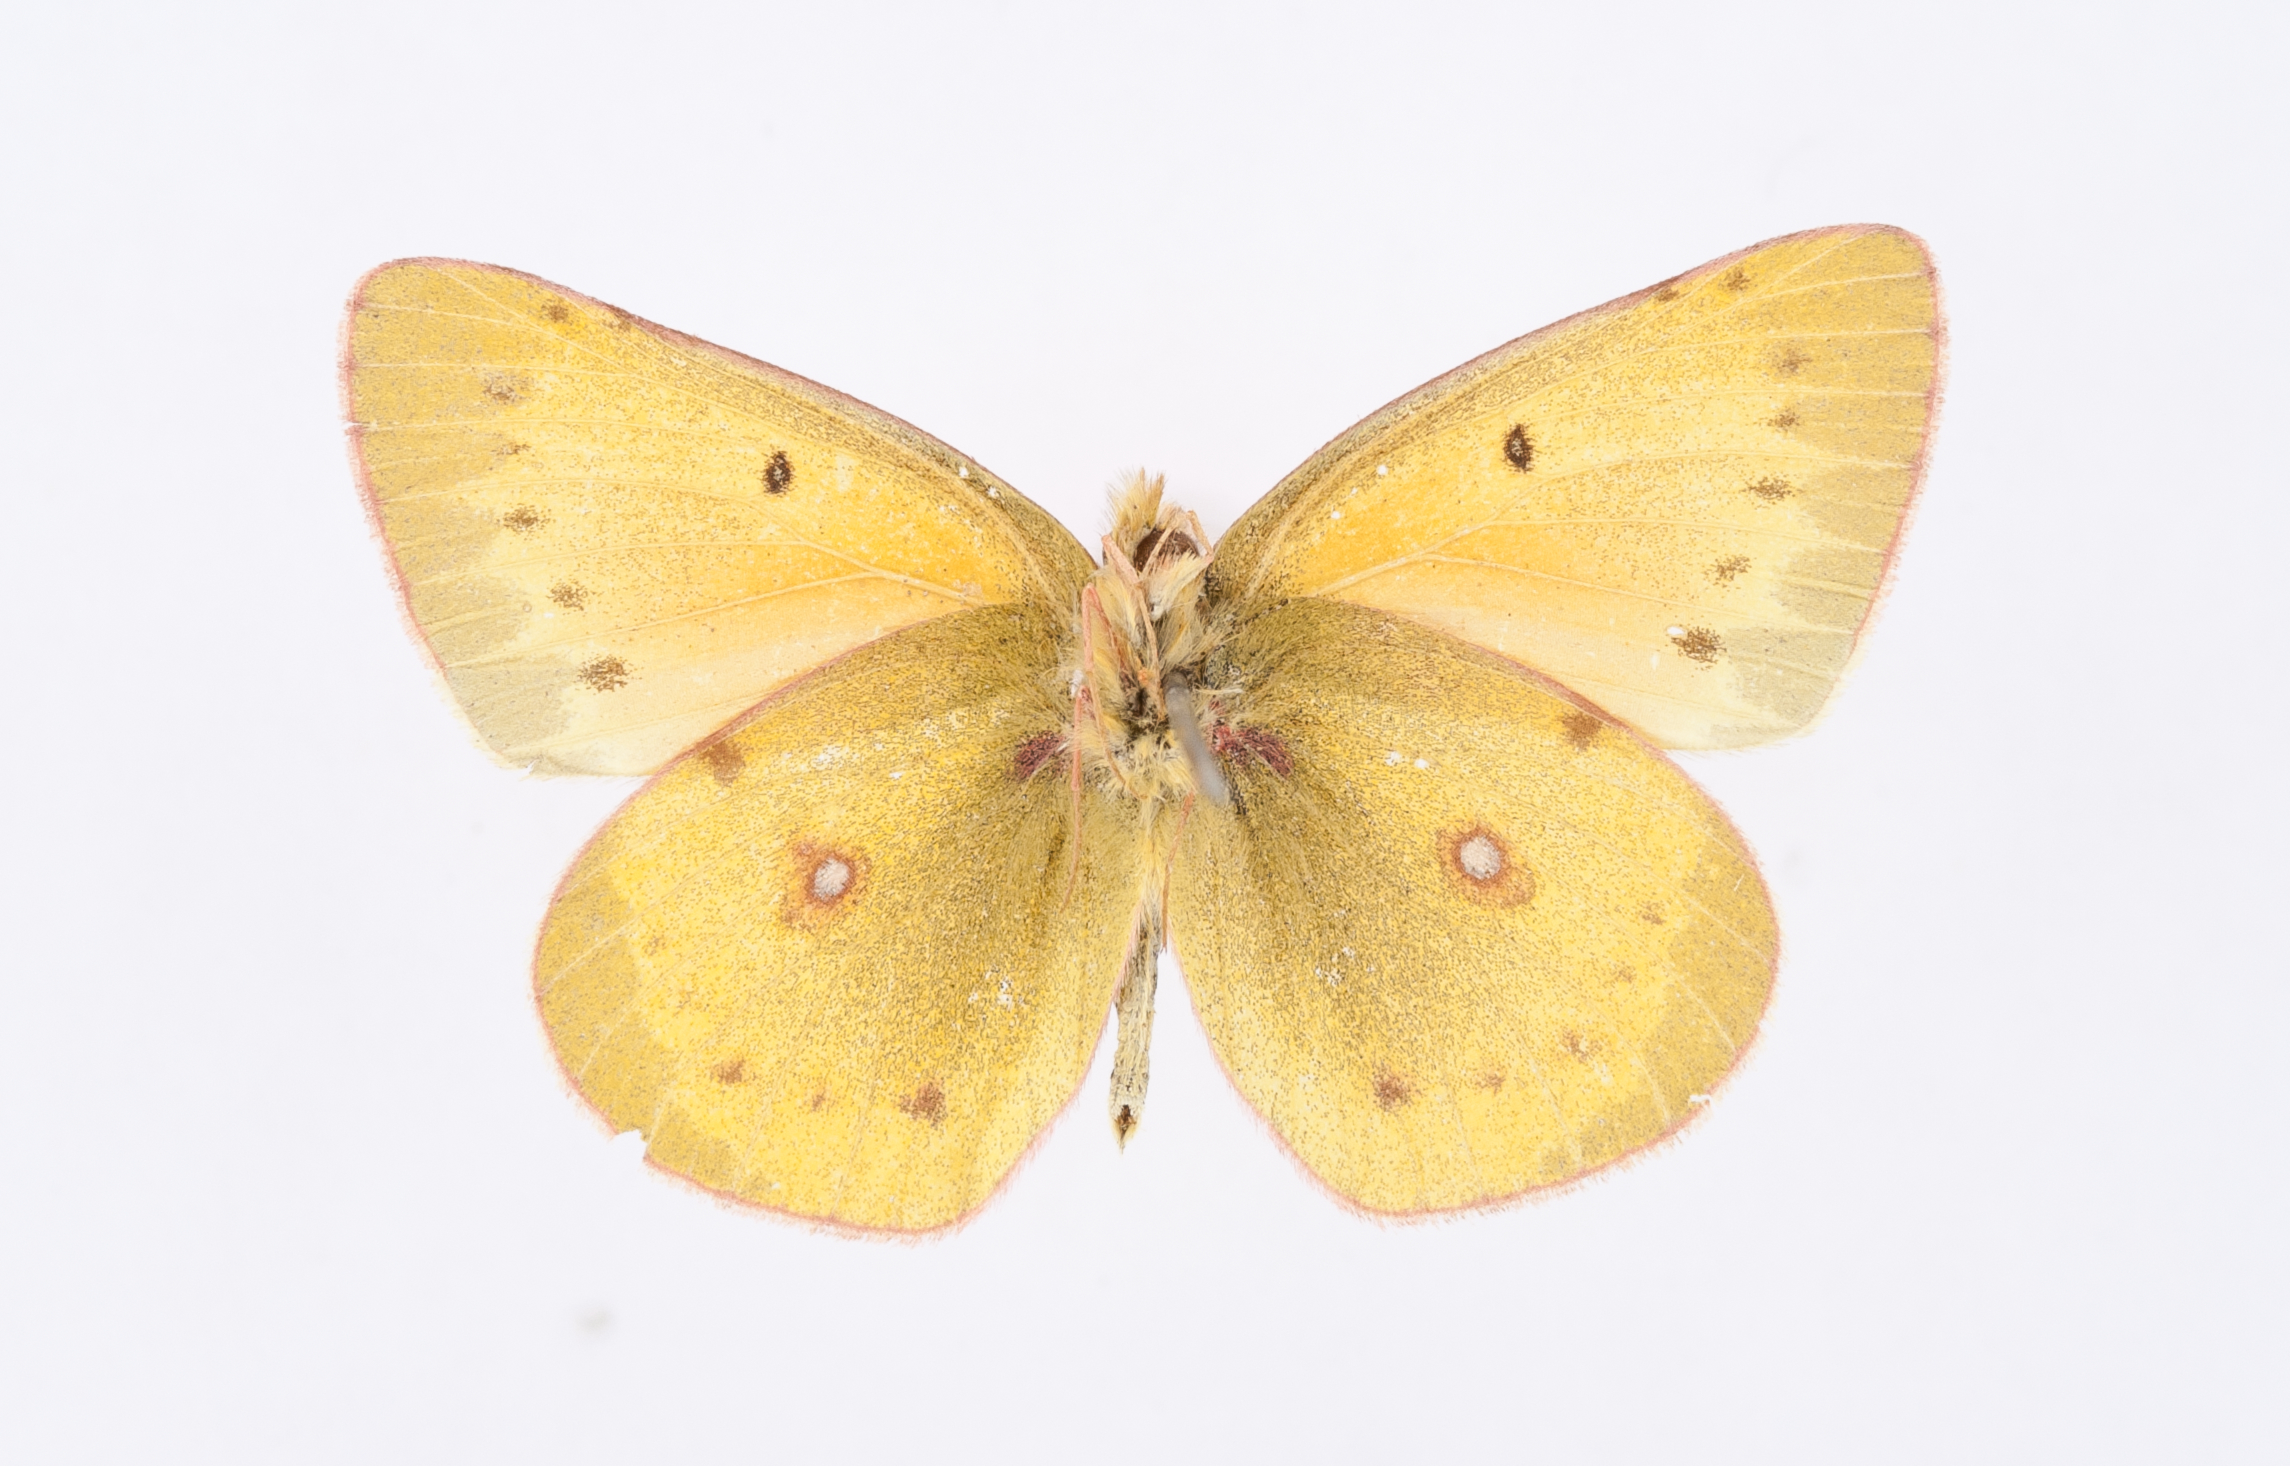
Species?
Colias eurytheme
